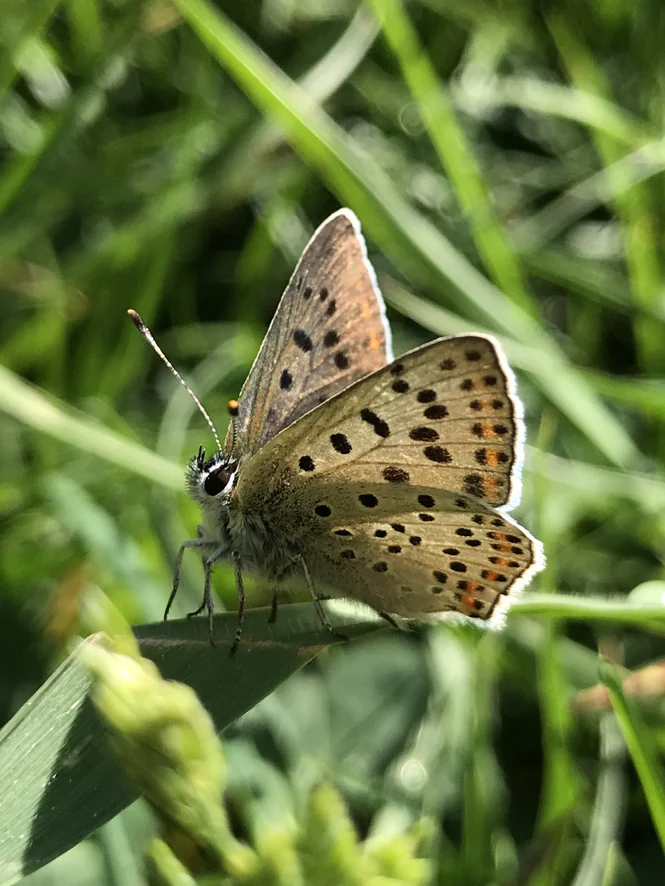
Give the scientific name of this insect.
Lycaena tityrus (also Loweia tityrus)
